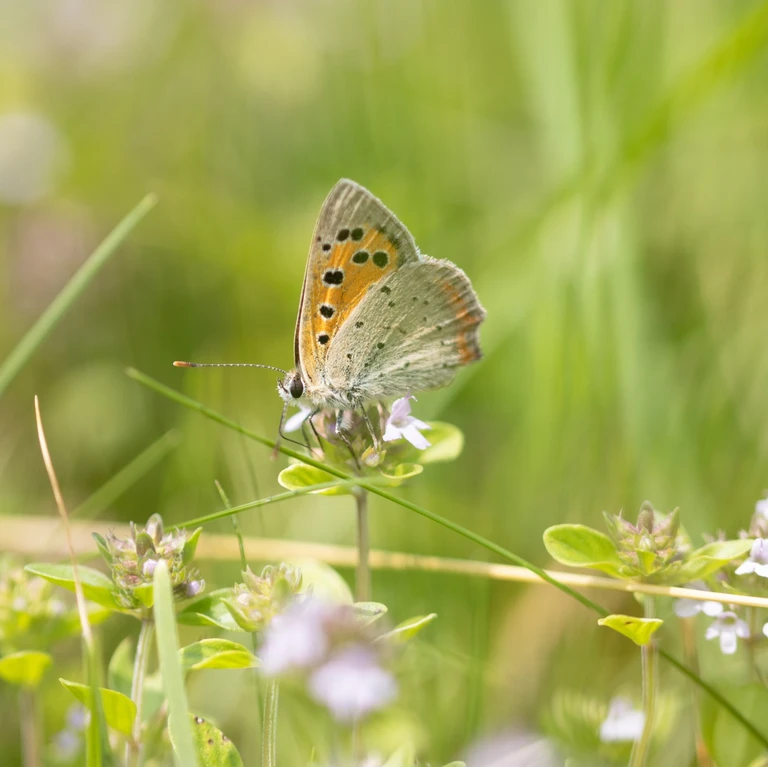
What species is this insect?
Lycaena phlaeas
